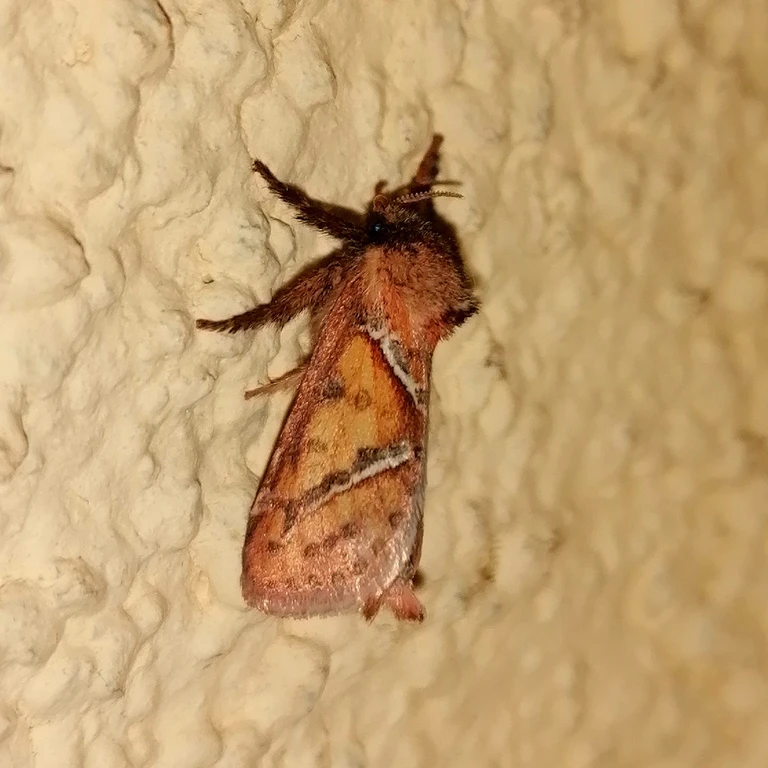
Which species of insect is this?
Triodia sylvina
